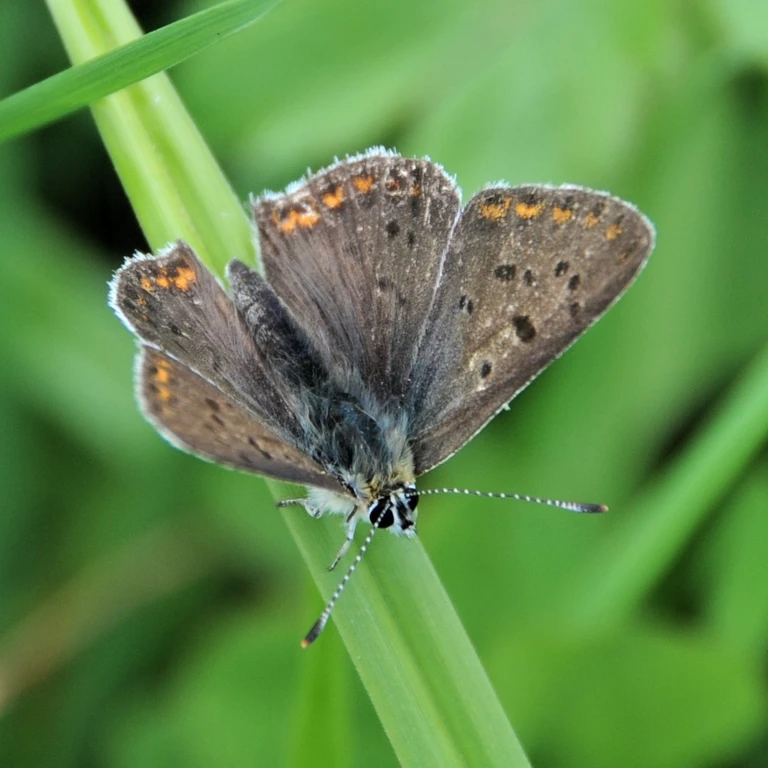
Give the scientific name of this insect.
Lycaena tityrus (also Loweia tityrus)
